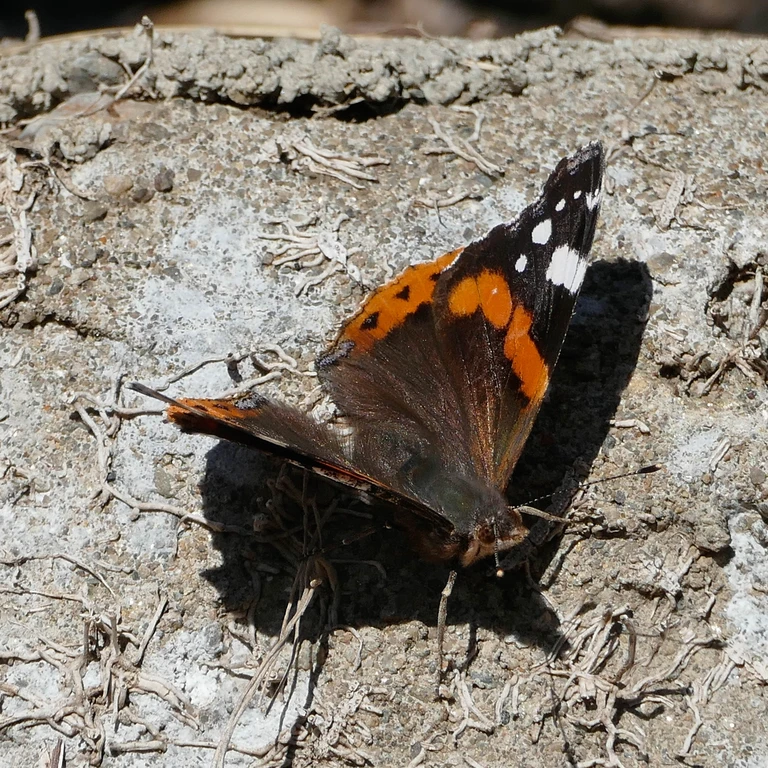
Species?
Vanessa atalanta
